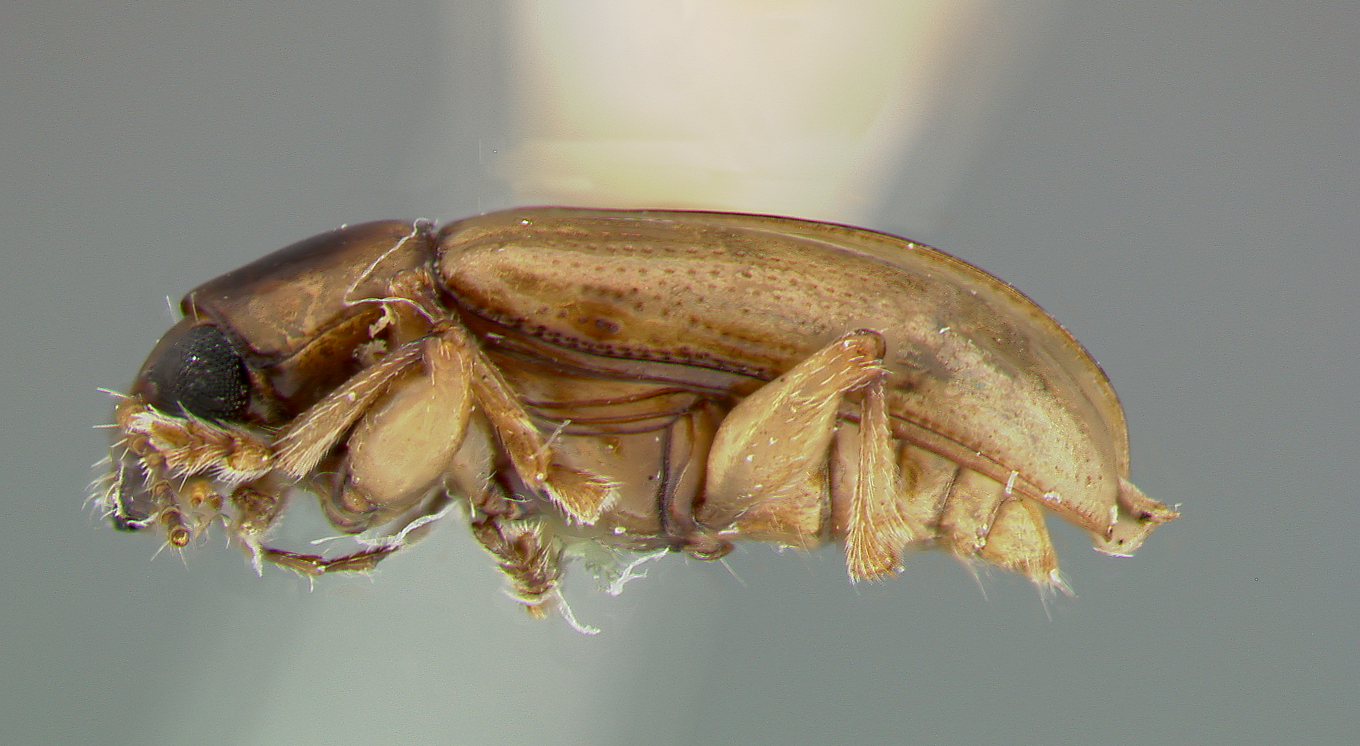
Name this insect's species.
Metachroma odontotum
